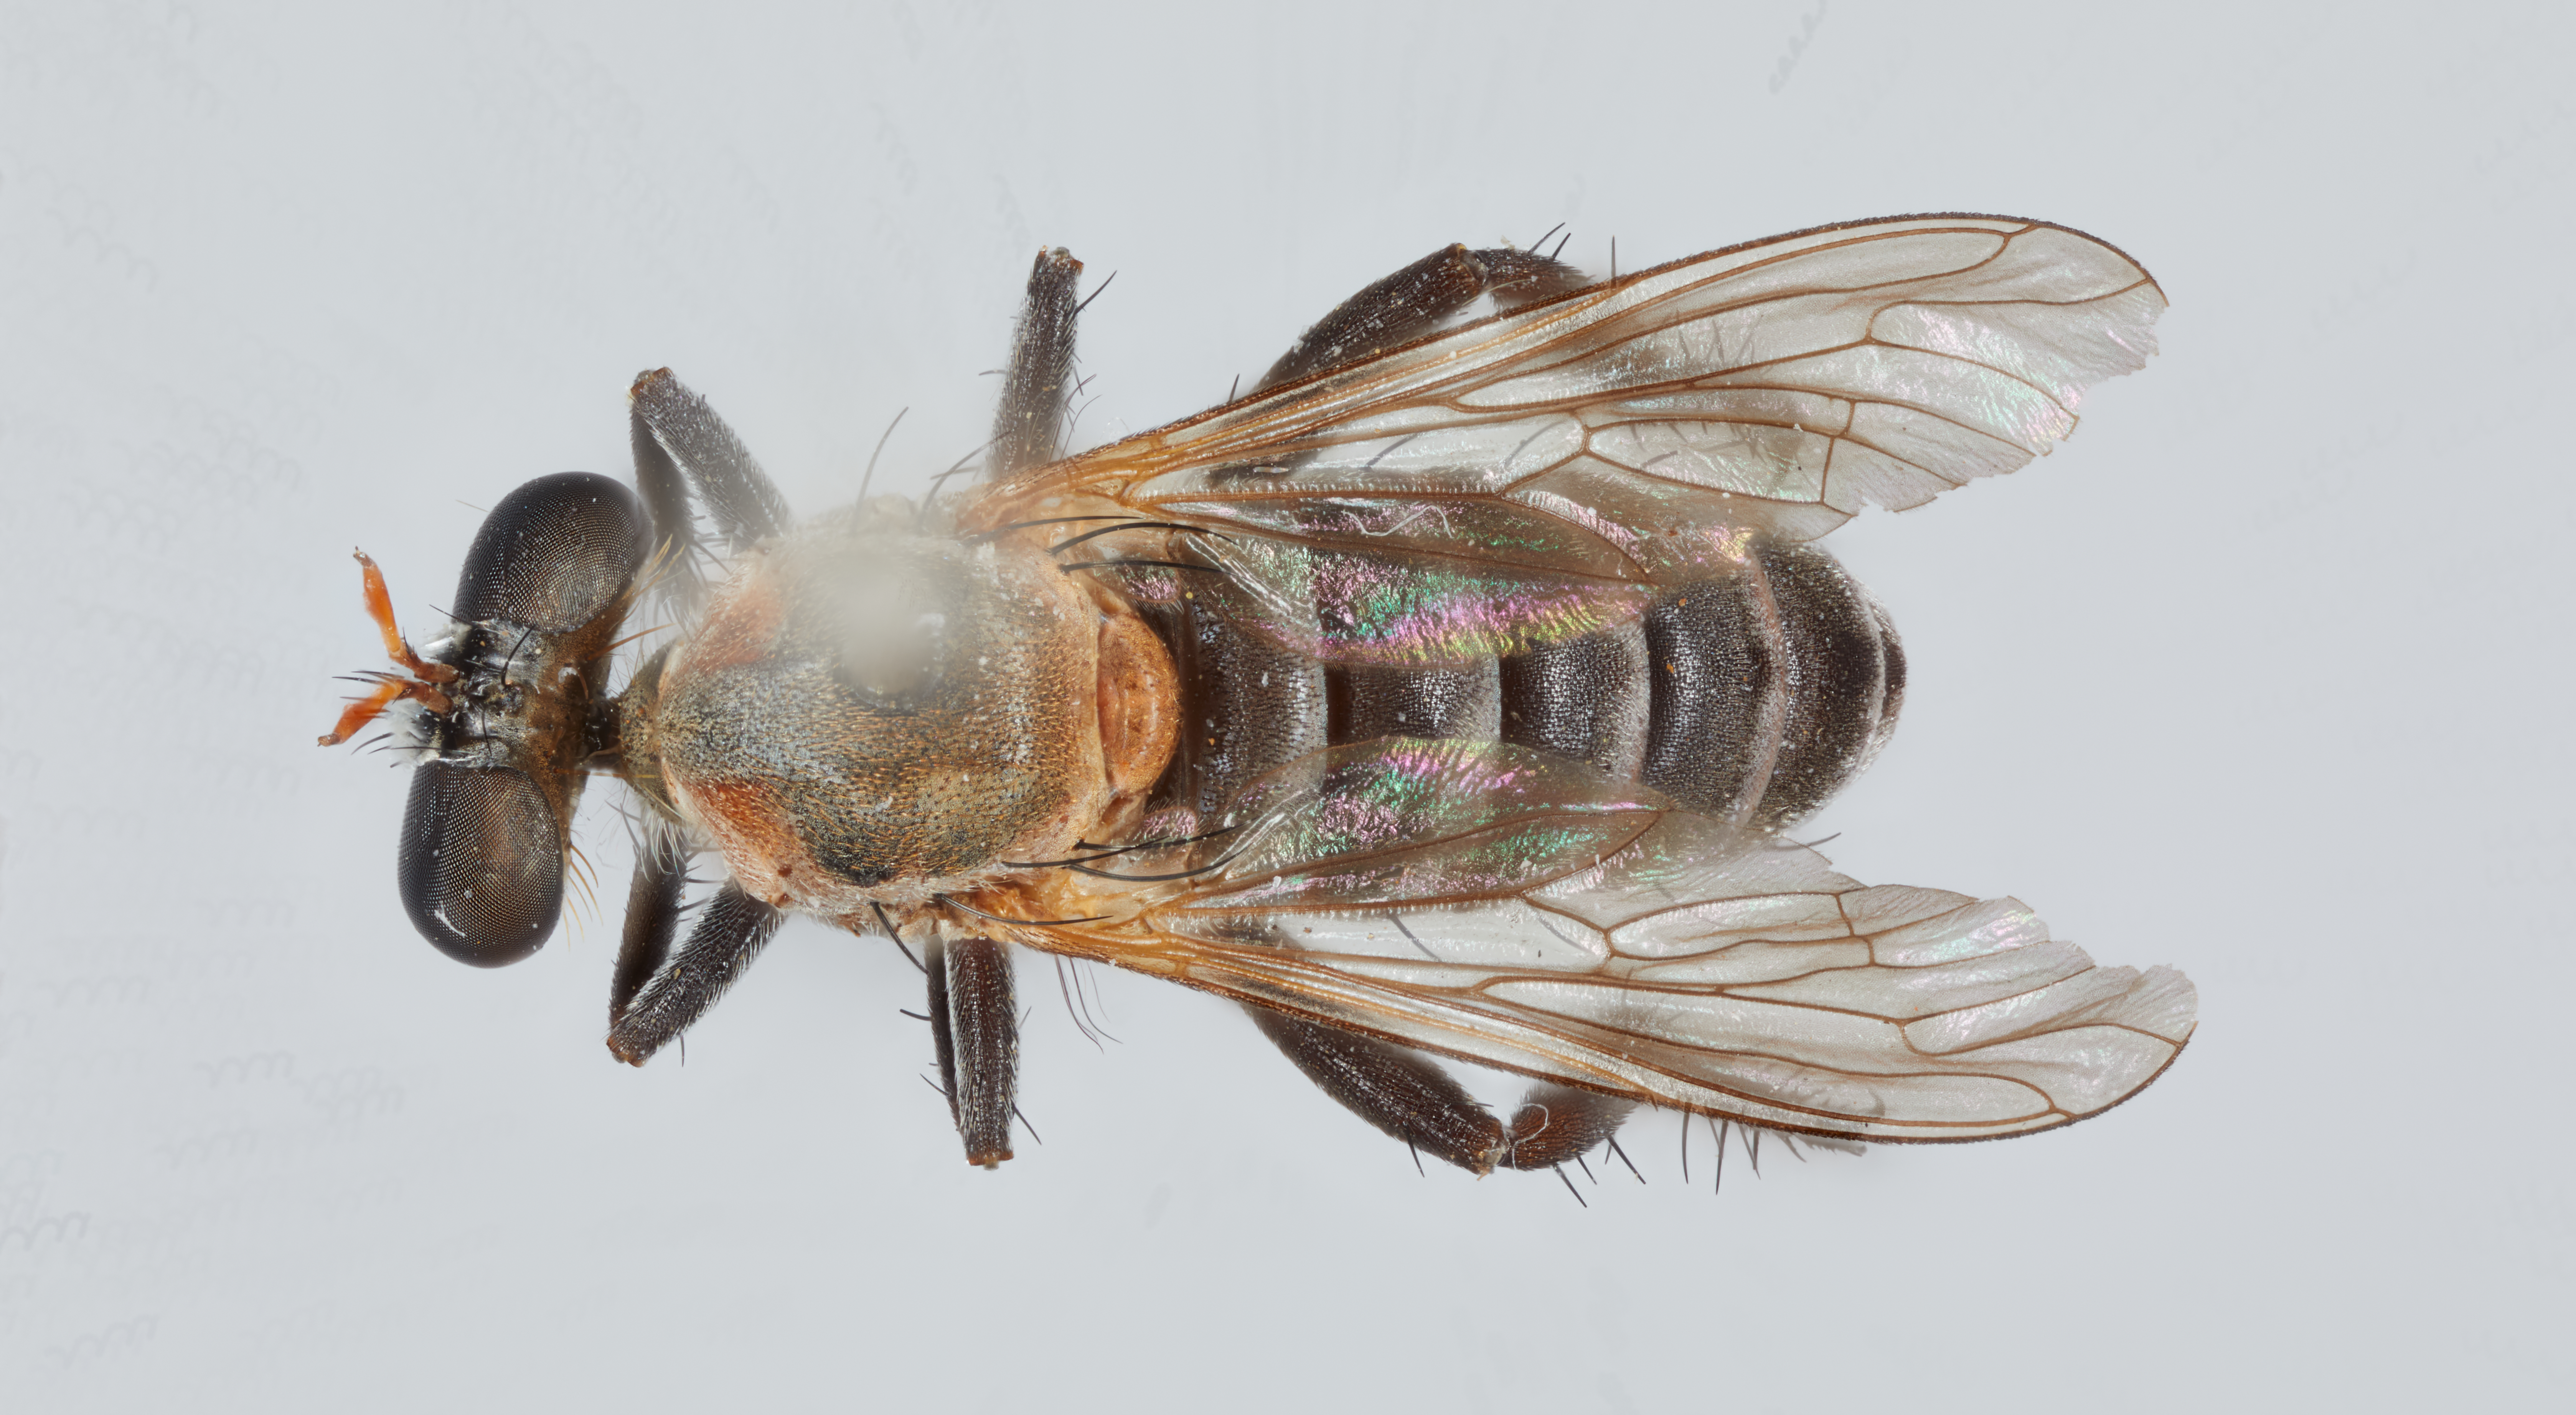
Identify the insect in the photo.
Anypodetus arachnoides
